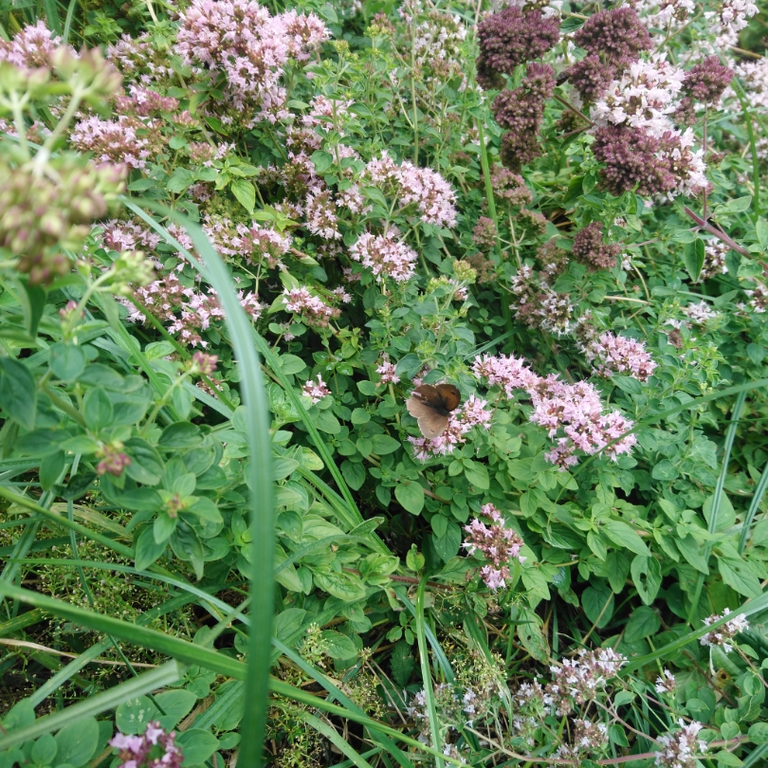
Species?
Maniola jurtina
